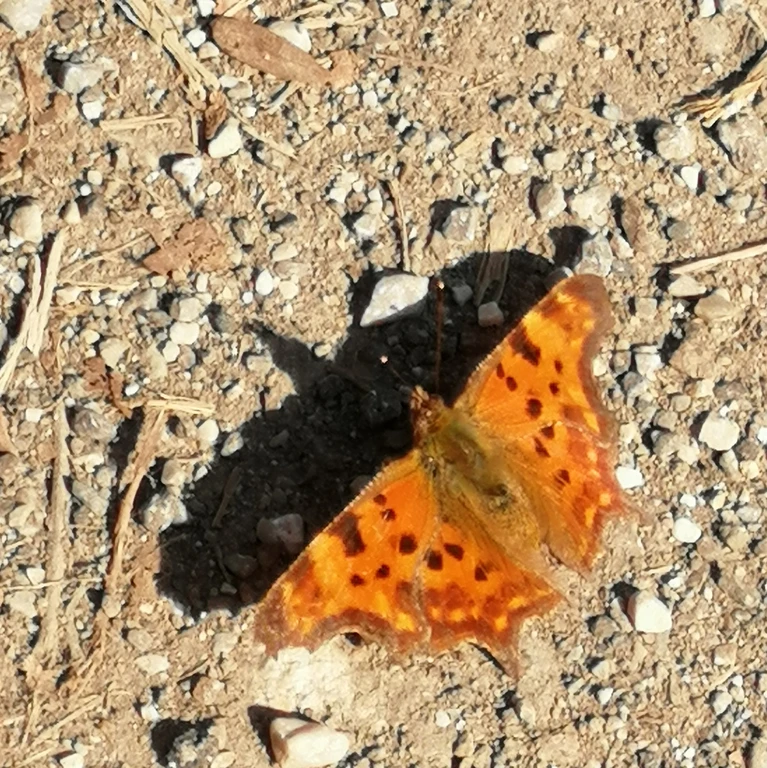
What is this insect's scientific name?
Polygonia c-album
